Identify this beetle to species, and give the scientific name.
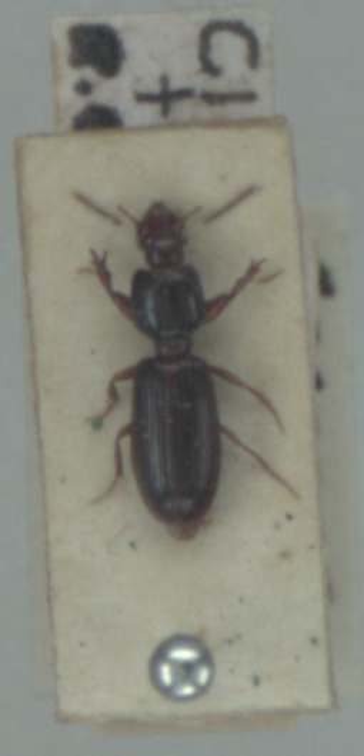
Clivina fossor
